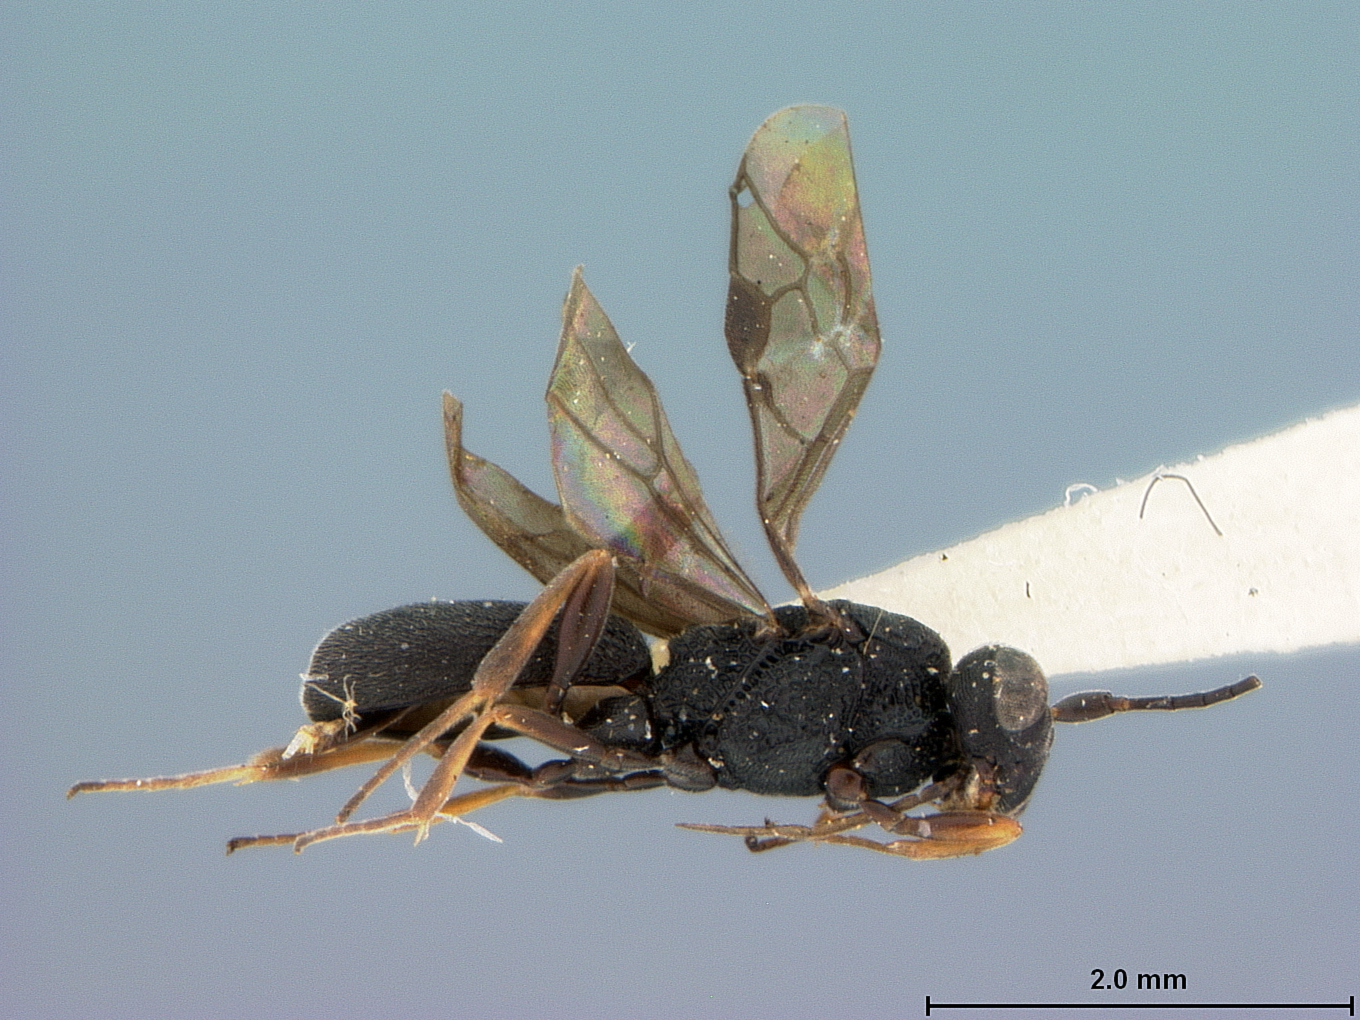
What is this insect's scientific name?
Chelonus longipalpis
